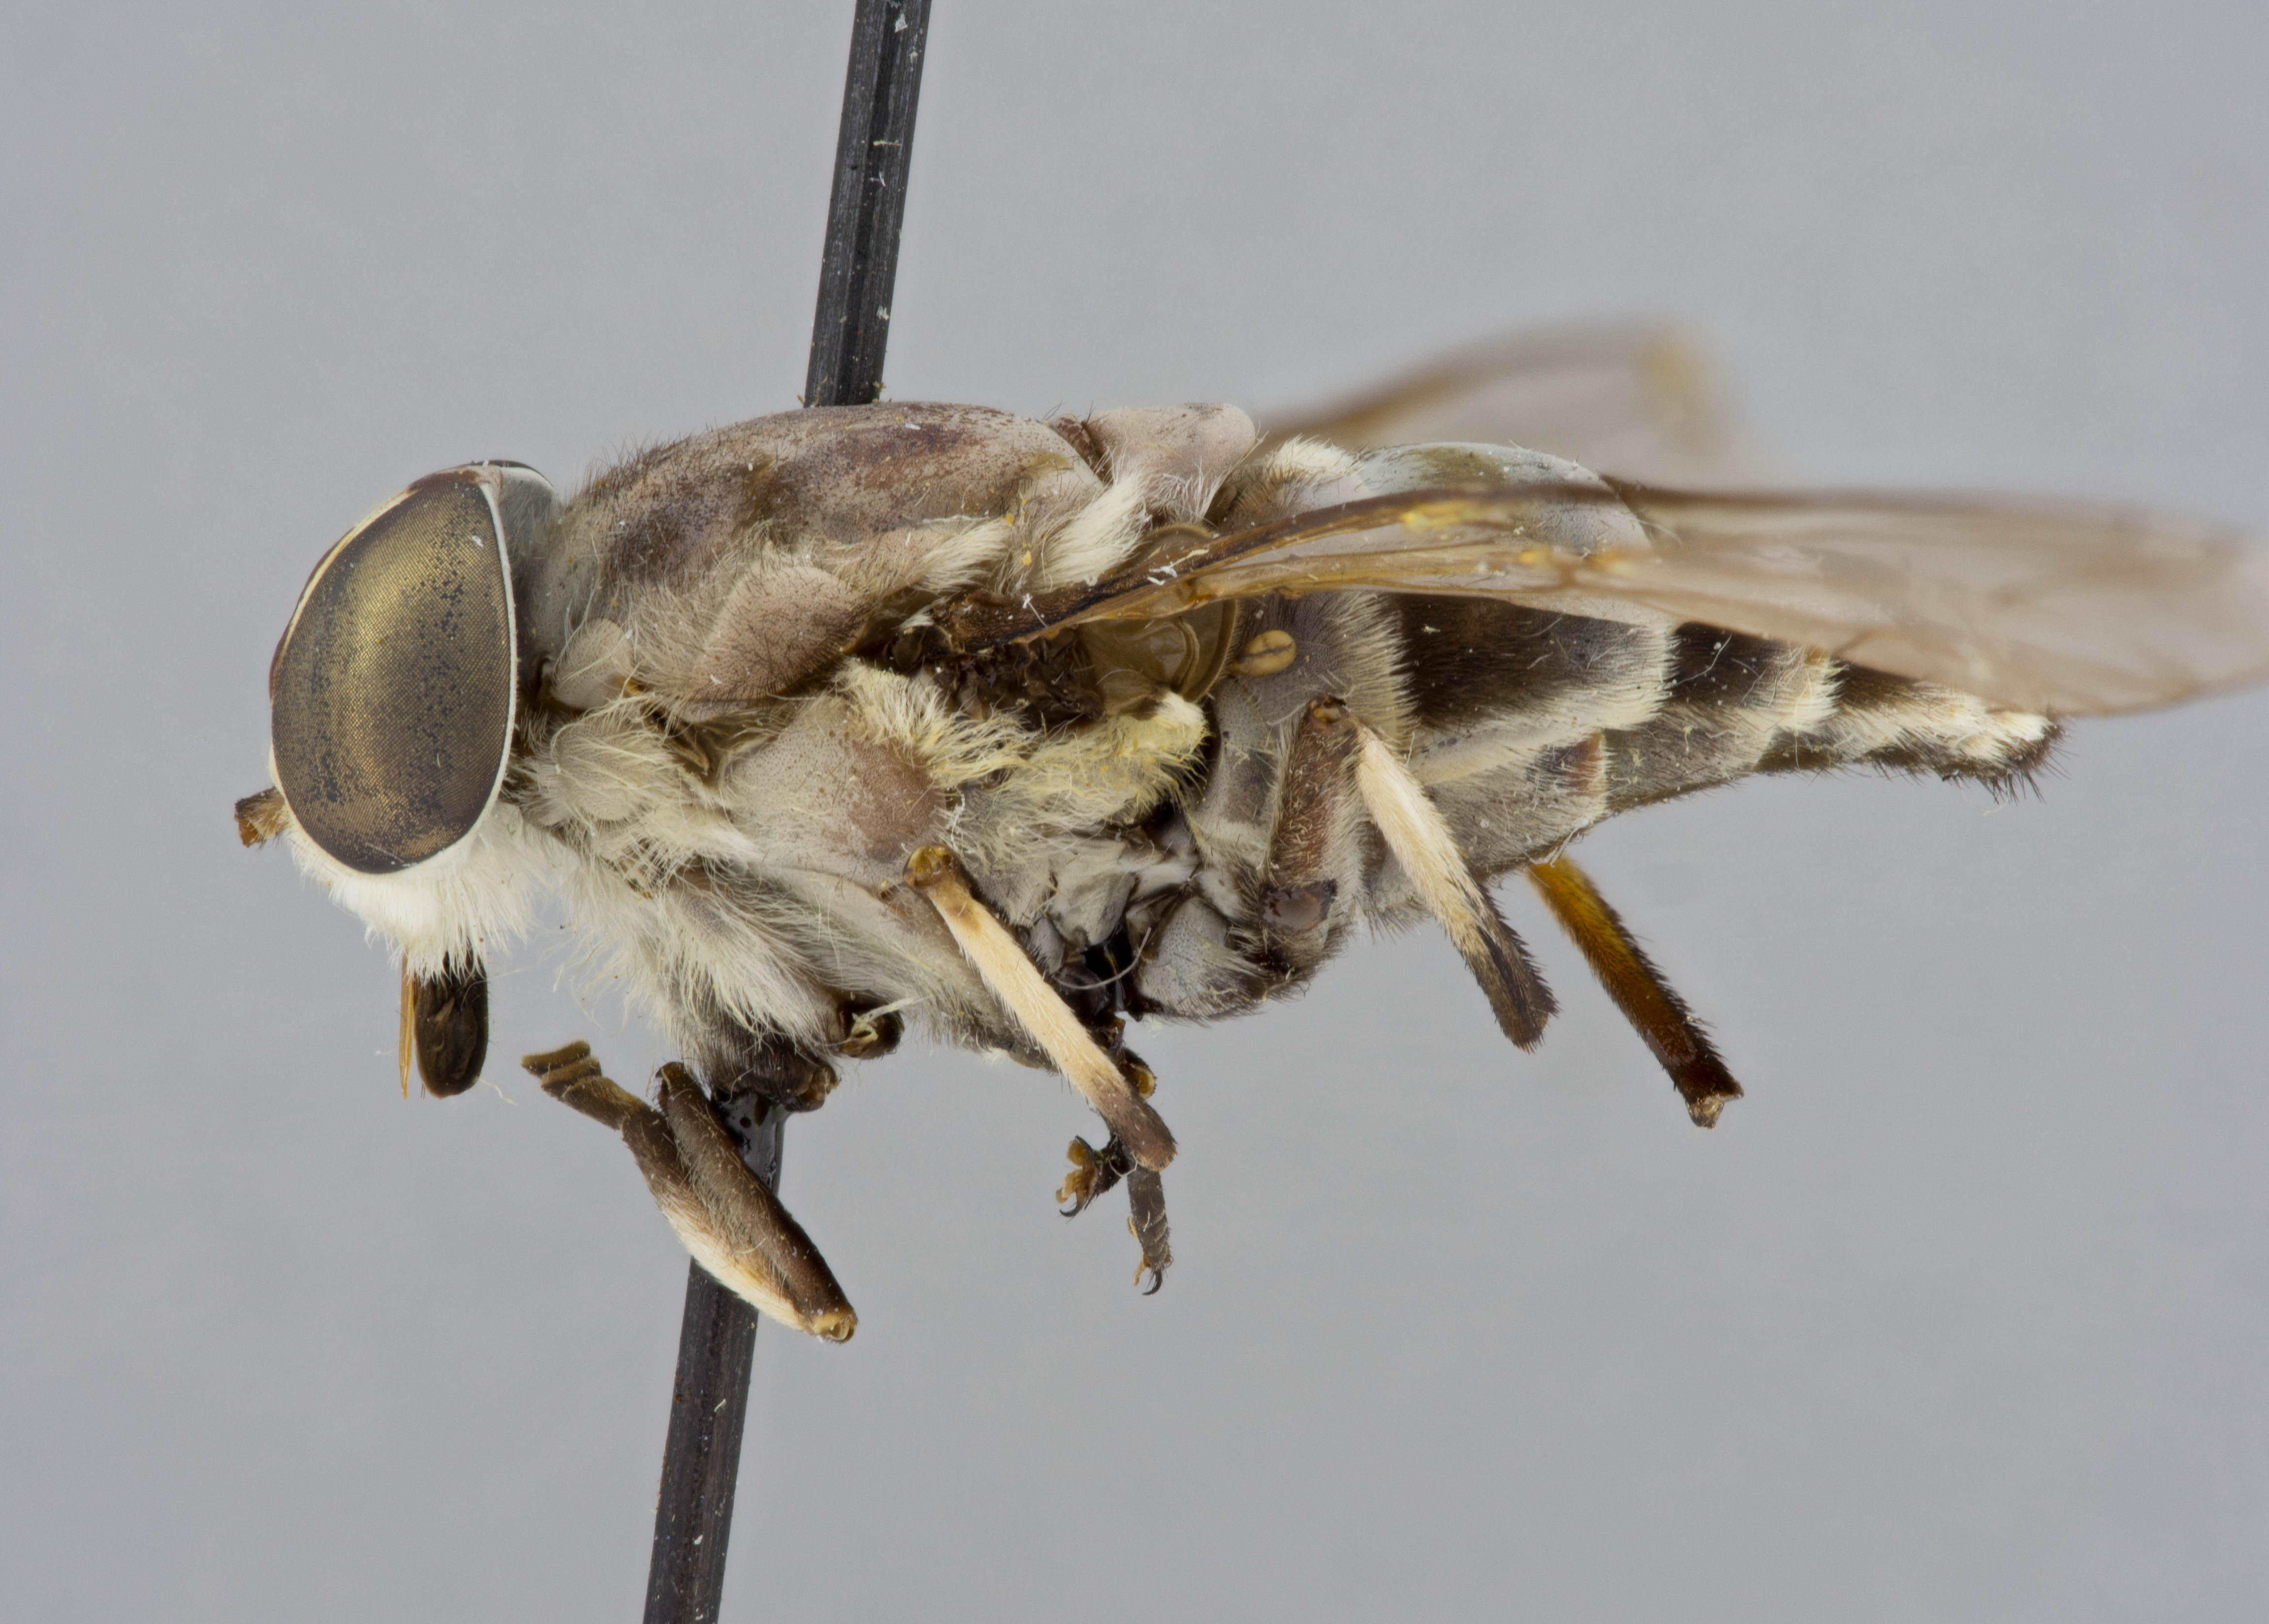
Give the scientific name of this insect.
Tabanus abaculus
